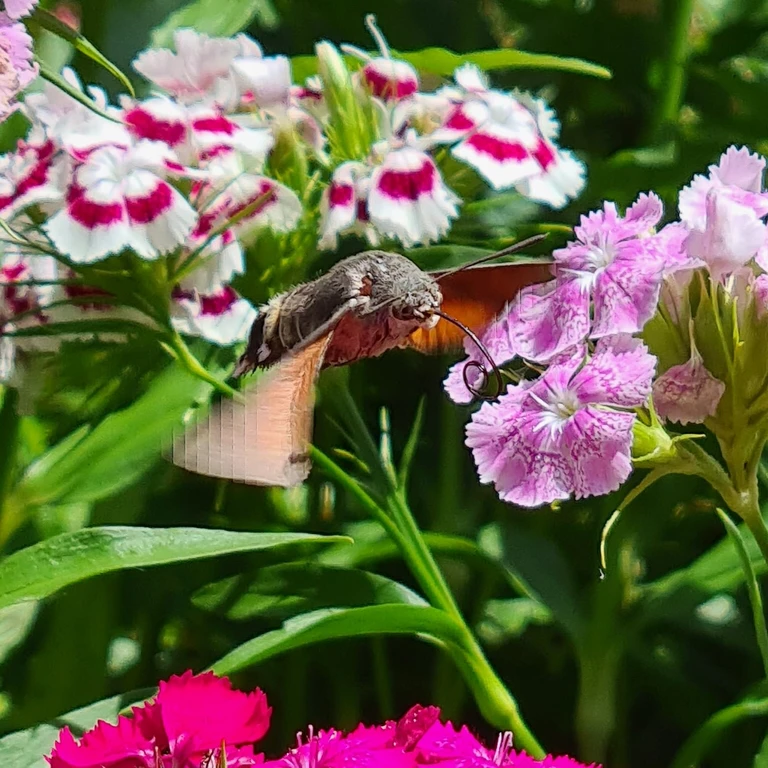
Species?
Macroglossum stellatarum
